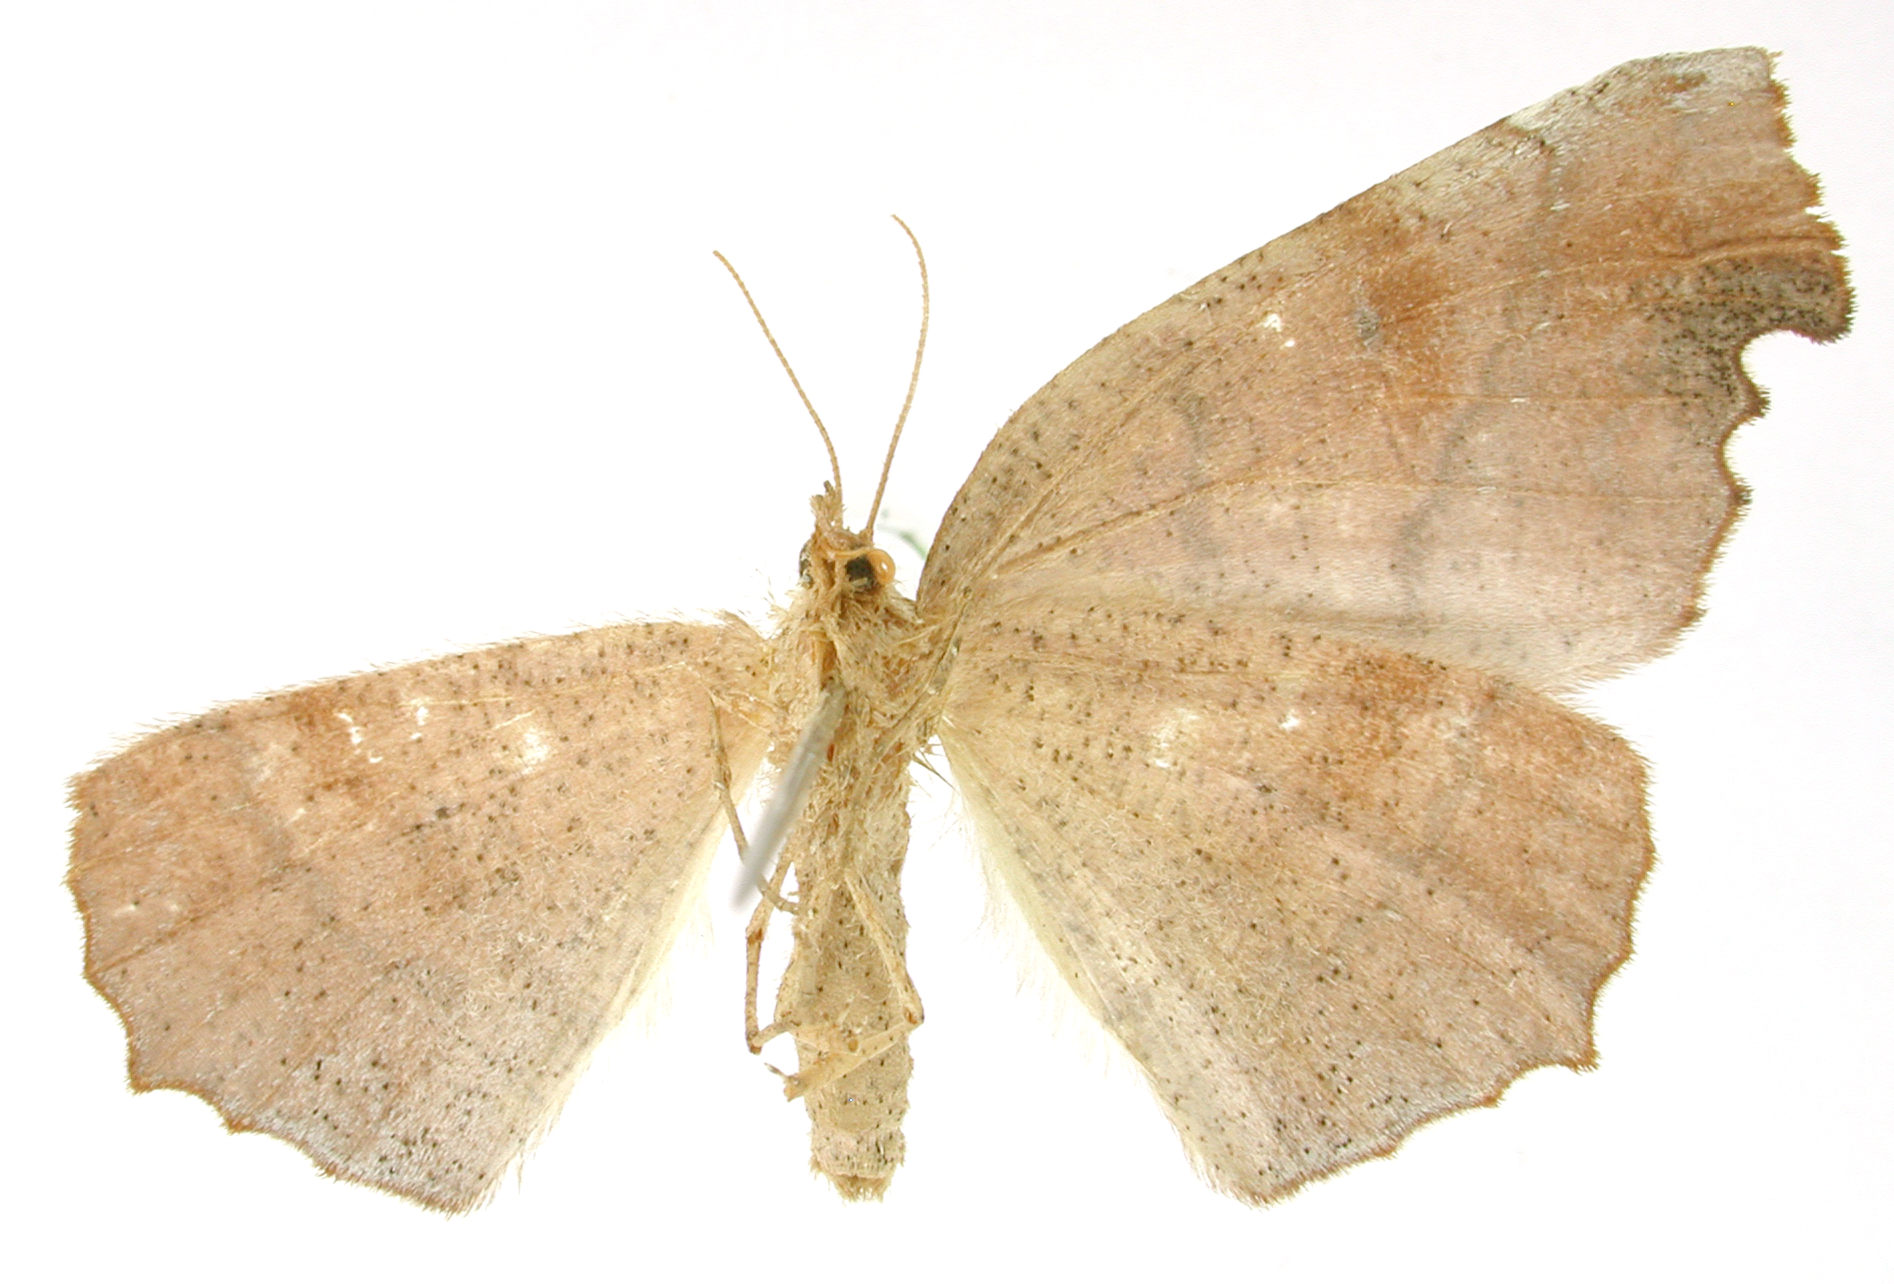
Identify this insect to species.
Phyllodonta anca
